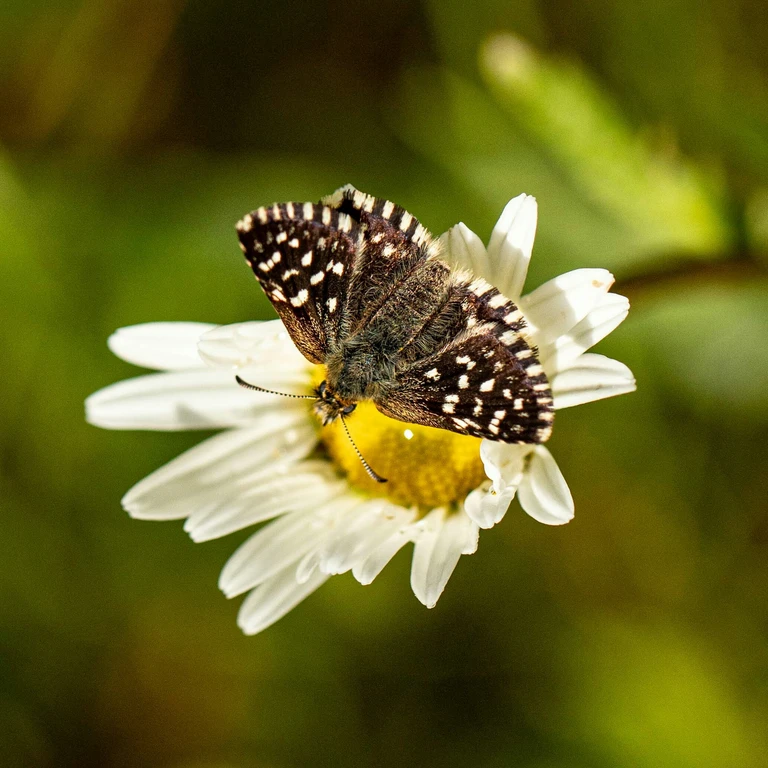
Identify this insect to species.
Pyrgus malvae
